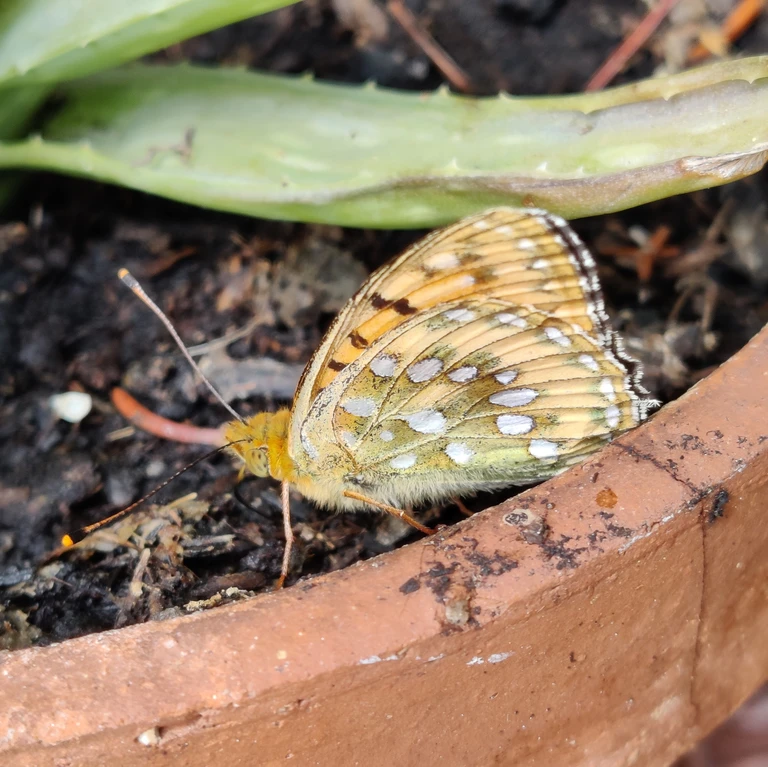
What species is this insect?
Speyeria aglaja
